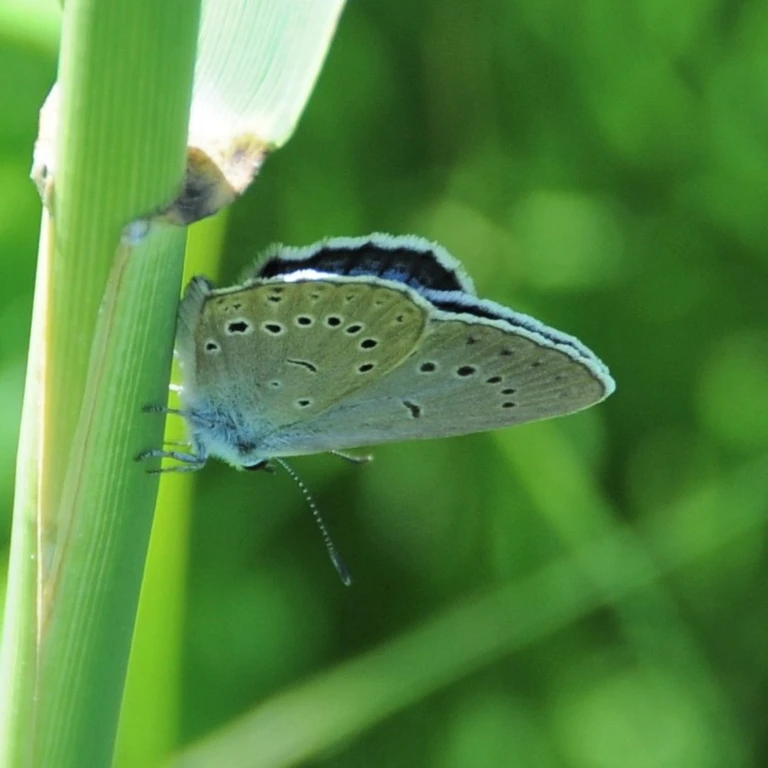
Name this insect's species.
Phengaris teleius
